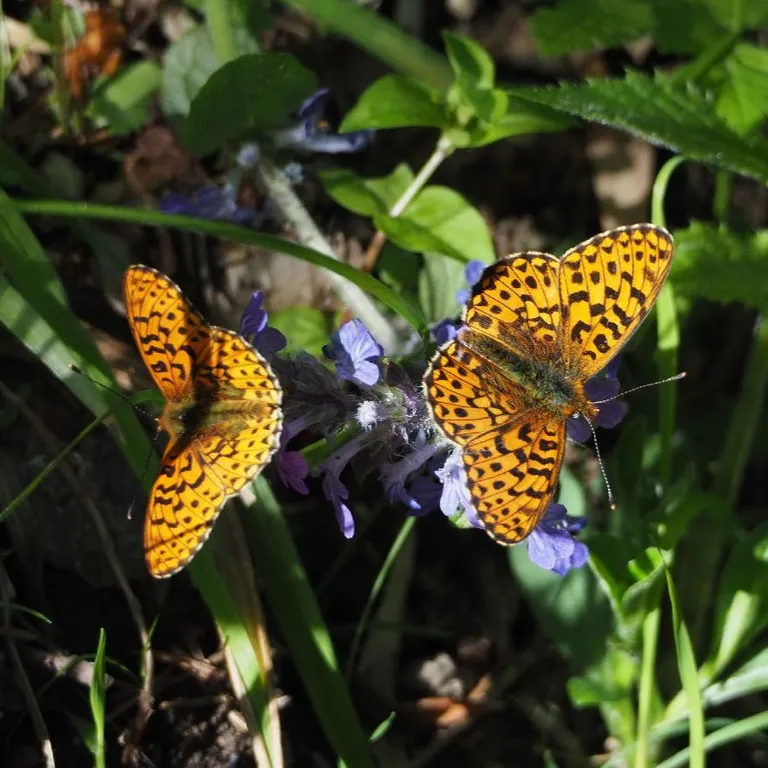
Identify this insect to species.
Boloria euphrosyne (also Clossiana euphrosyne)
